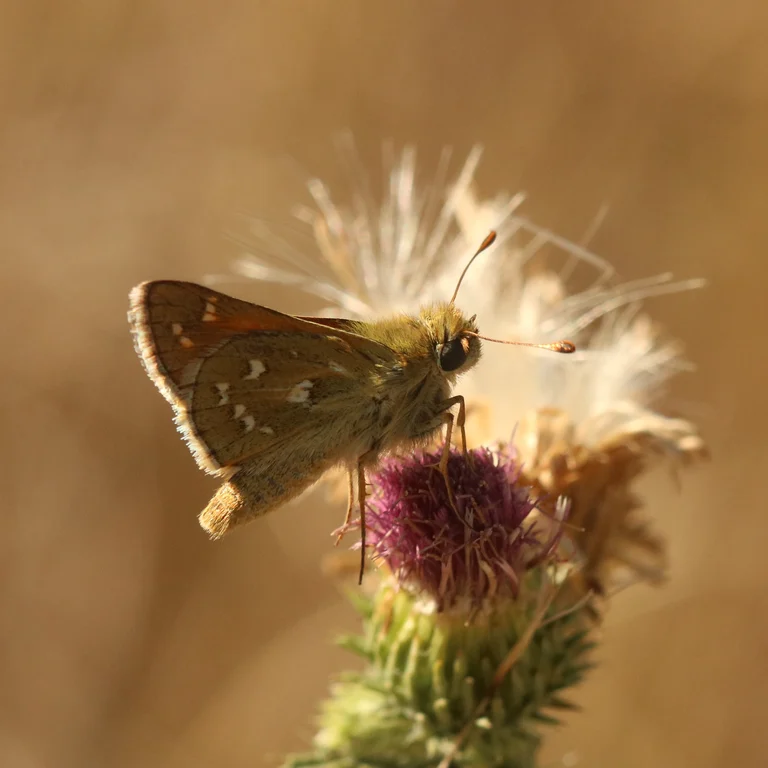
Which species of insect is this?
Hesperia comma
